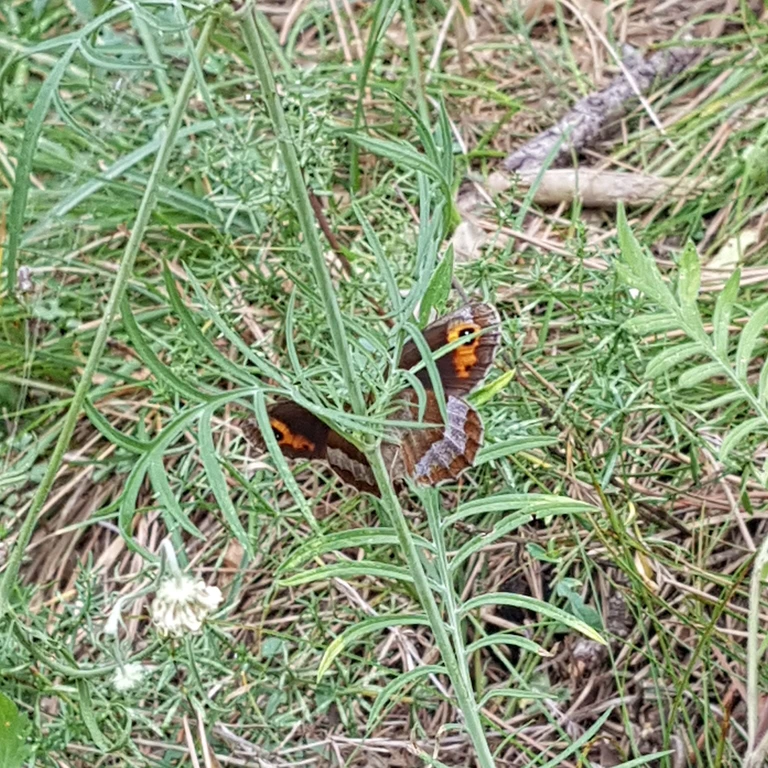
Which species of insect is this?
Erebia aethiops
